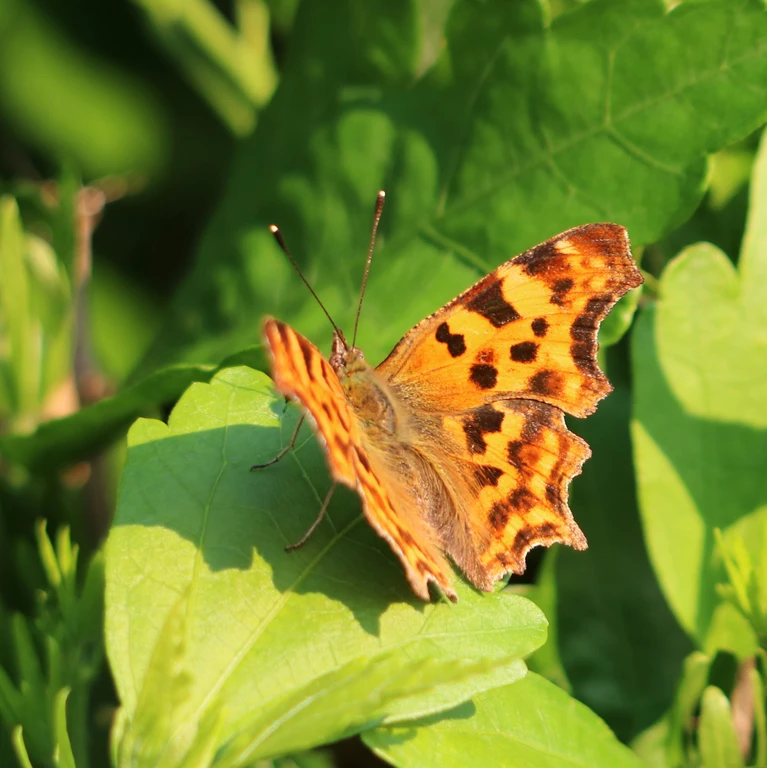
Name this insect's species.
Polygonia c-album
